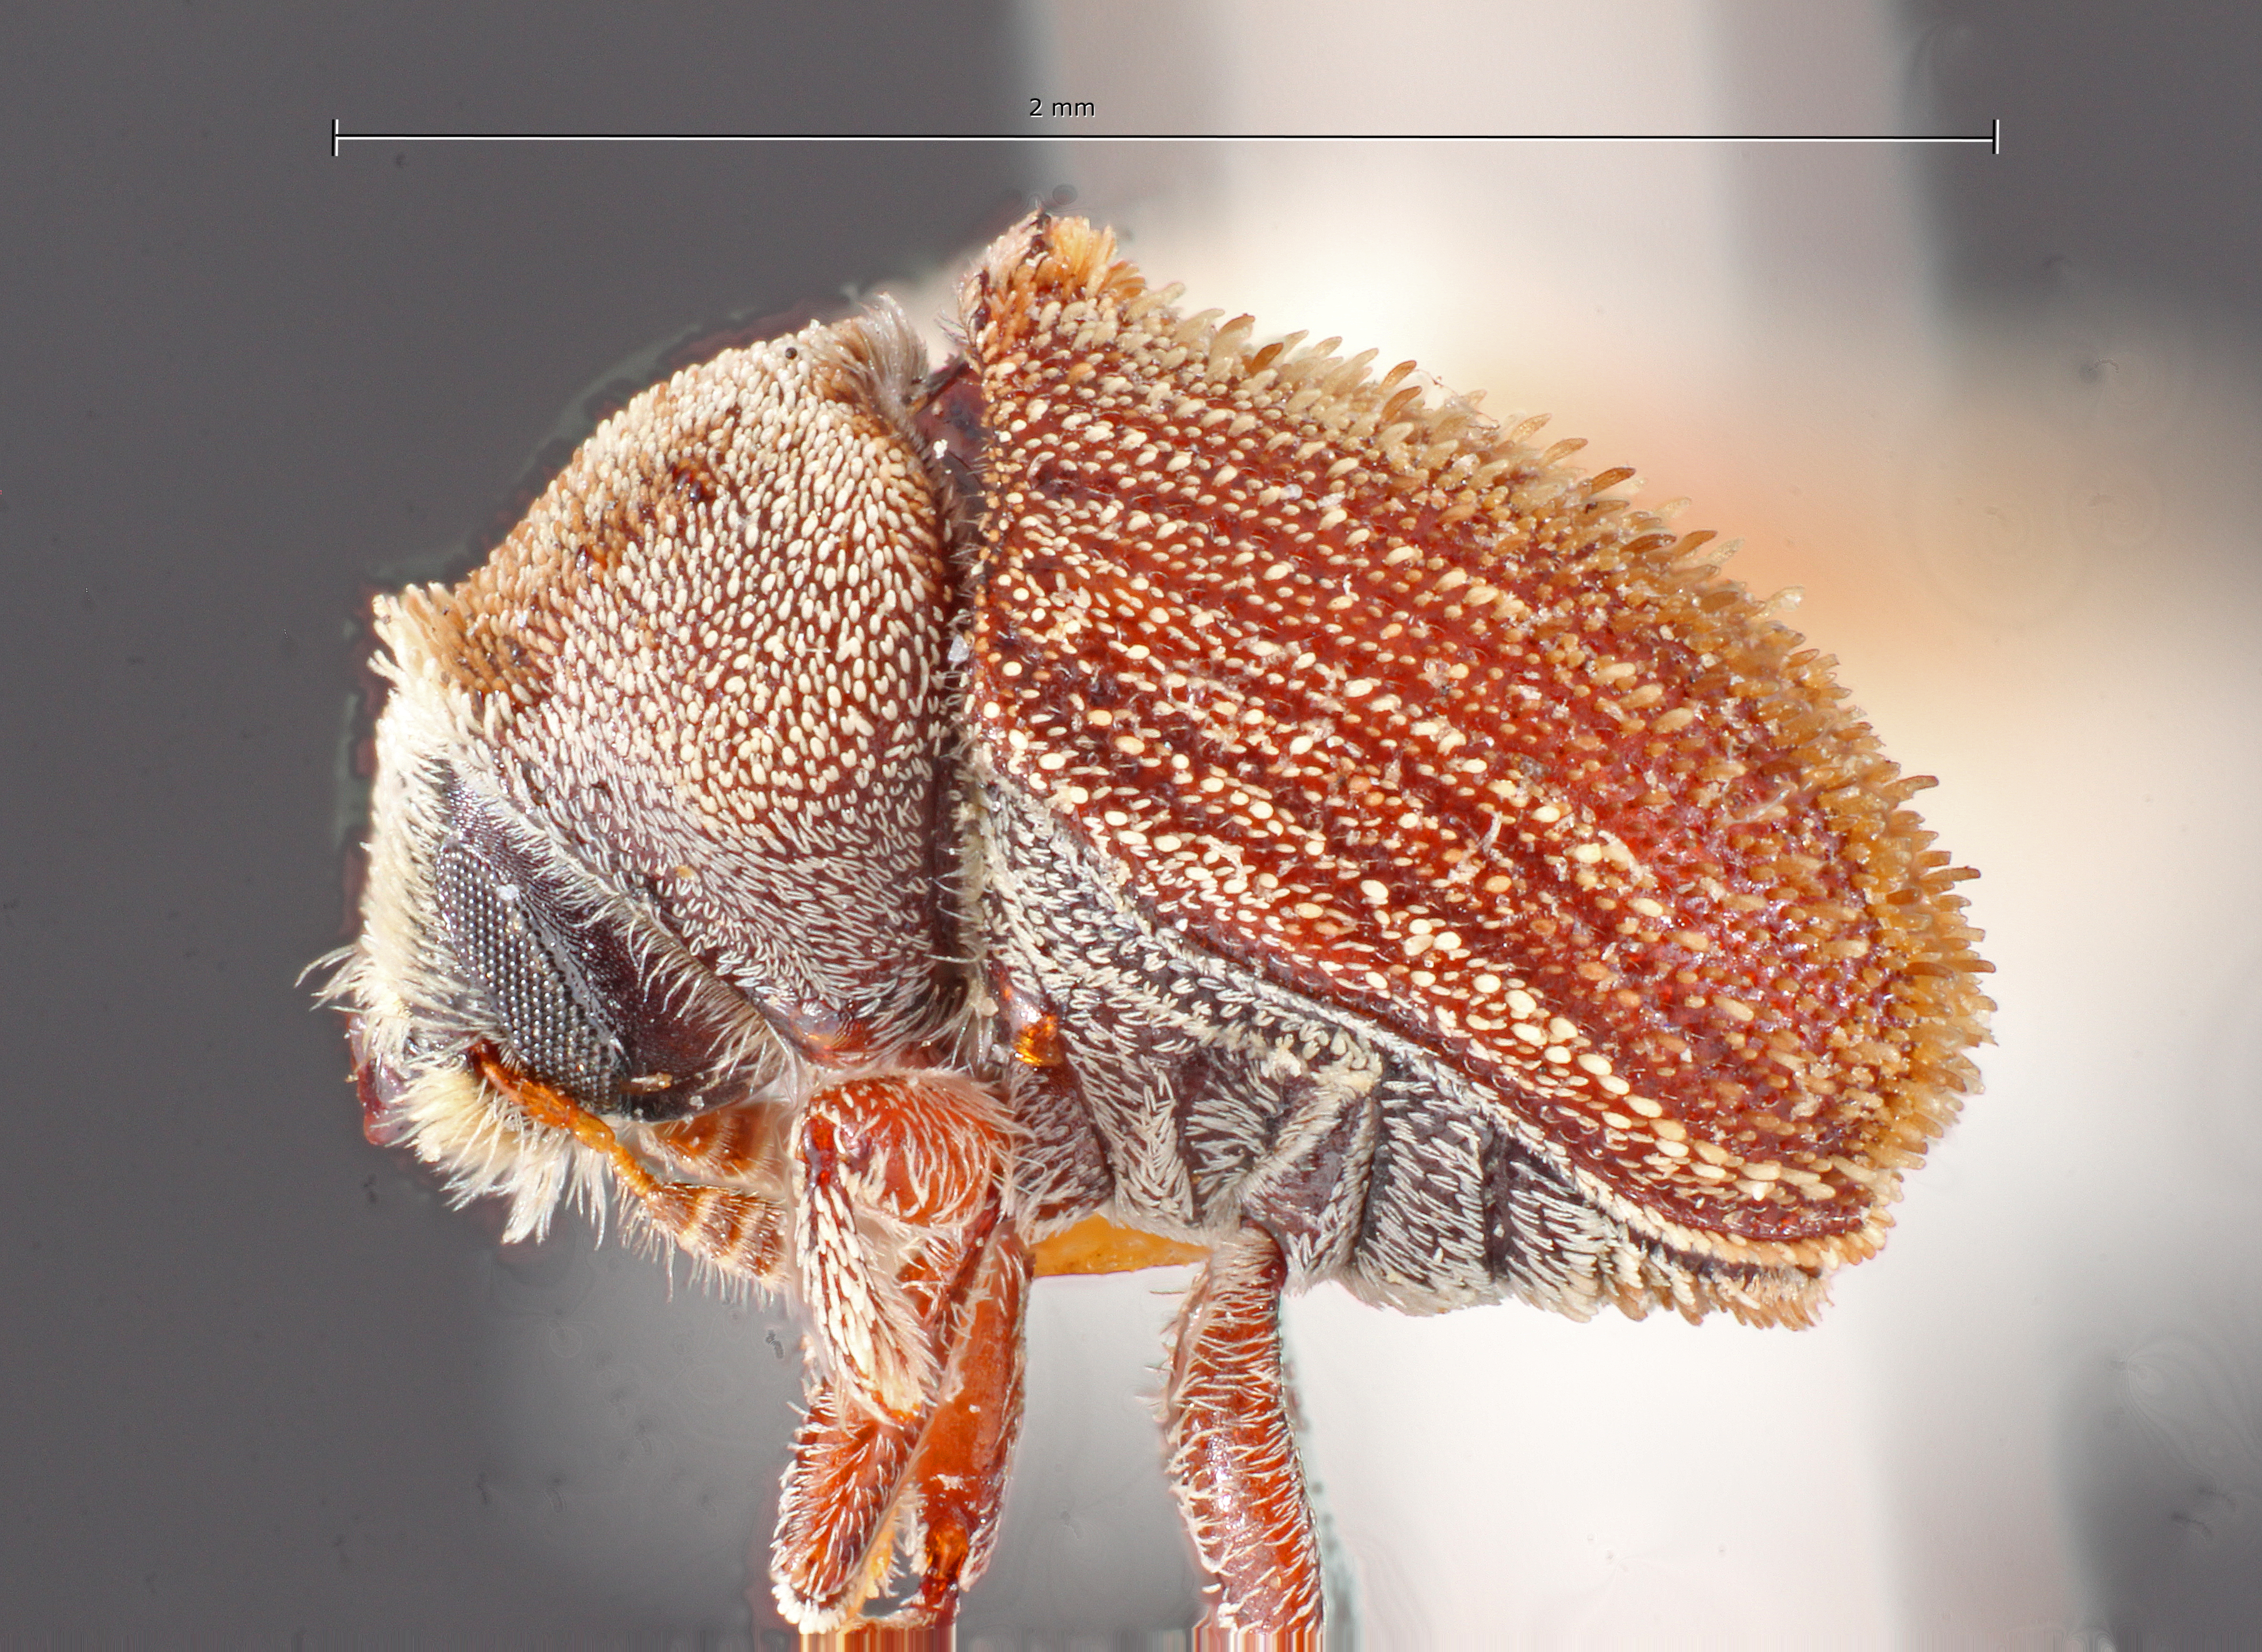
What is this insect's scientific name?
Renocis parkinsoniae
